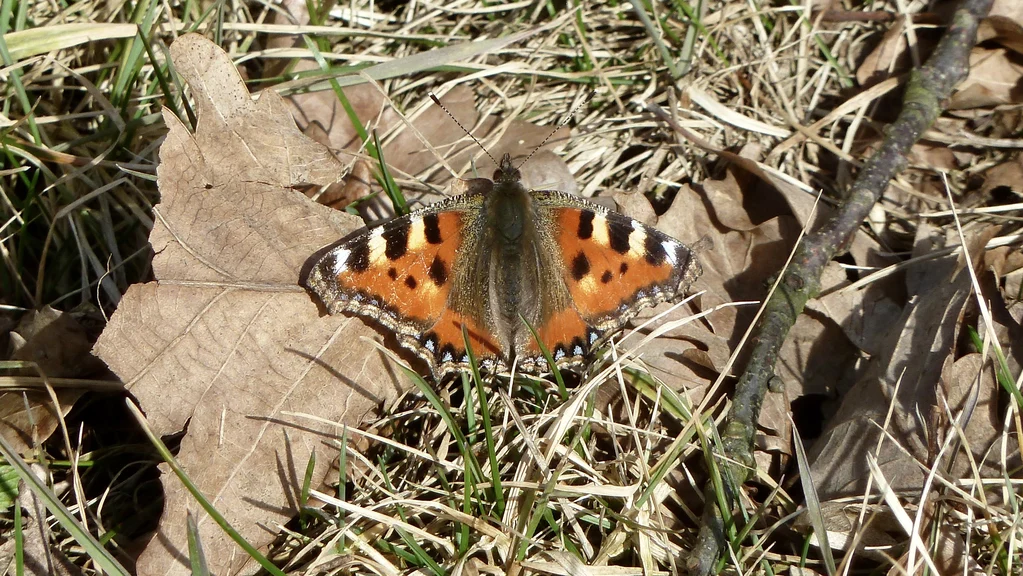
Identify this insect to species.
Aglais urticae
